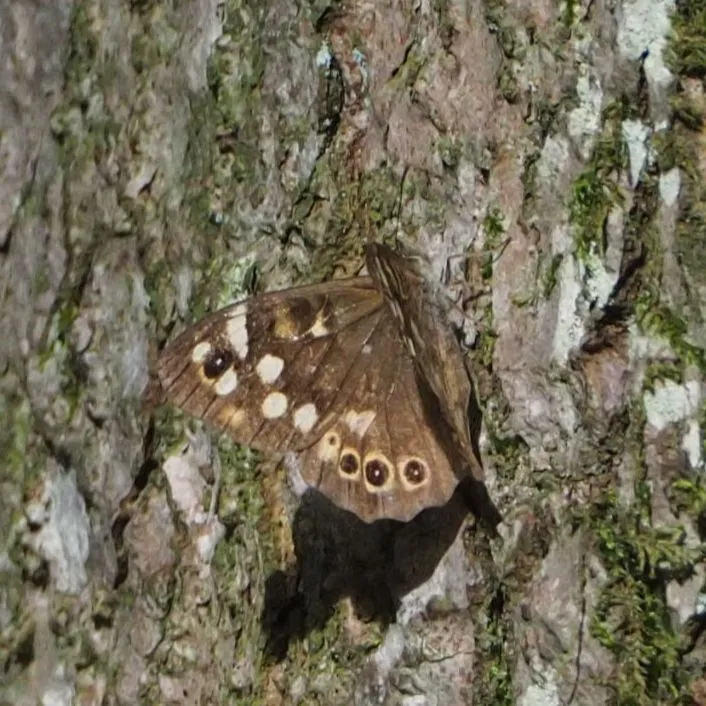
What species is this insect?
Pararge aegeria
